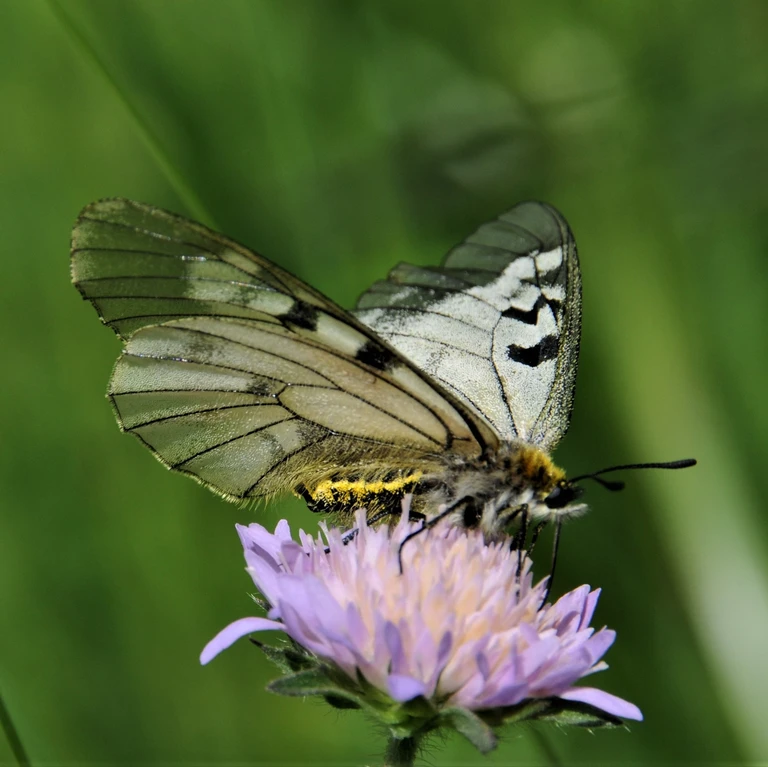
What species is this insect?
Parnassius mnemosyne
